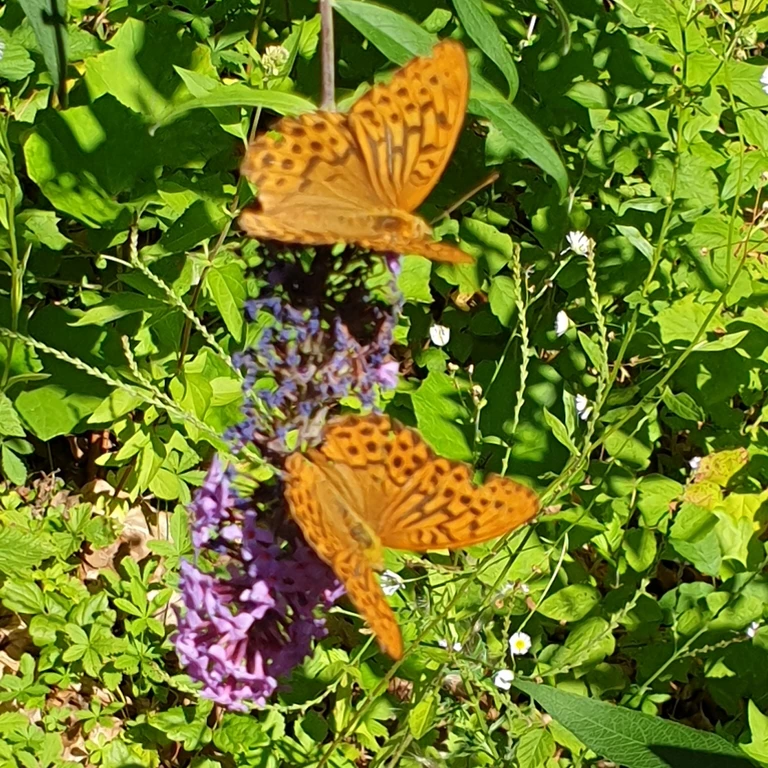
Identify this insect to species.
Argynnis paphia
